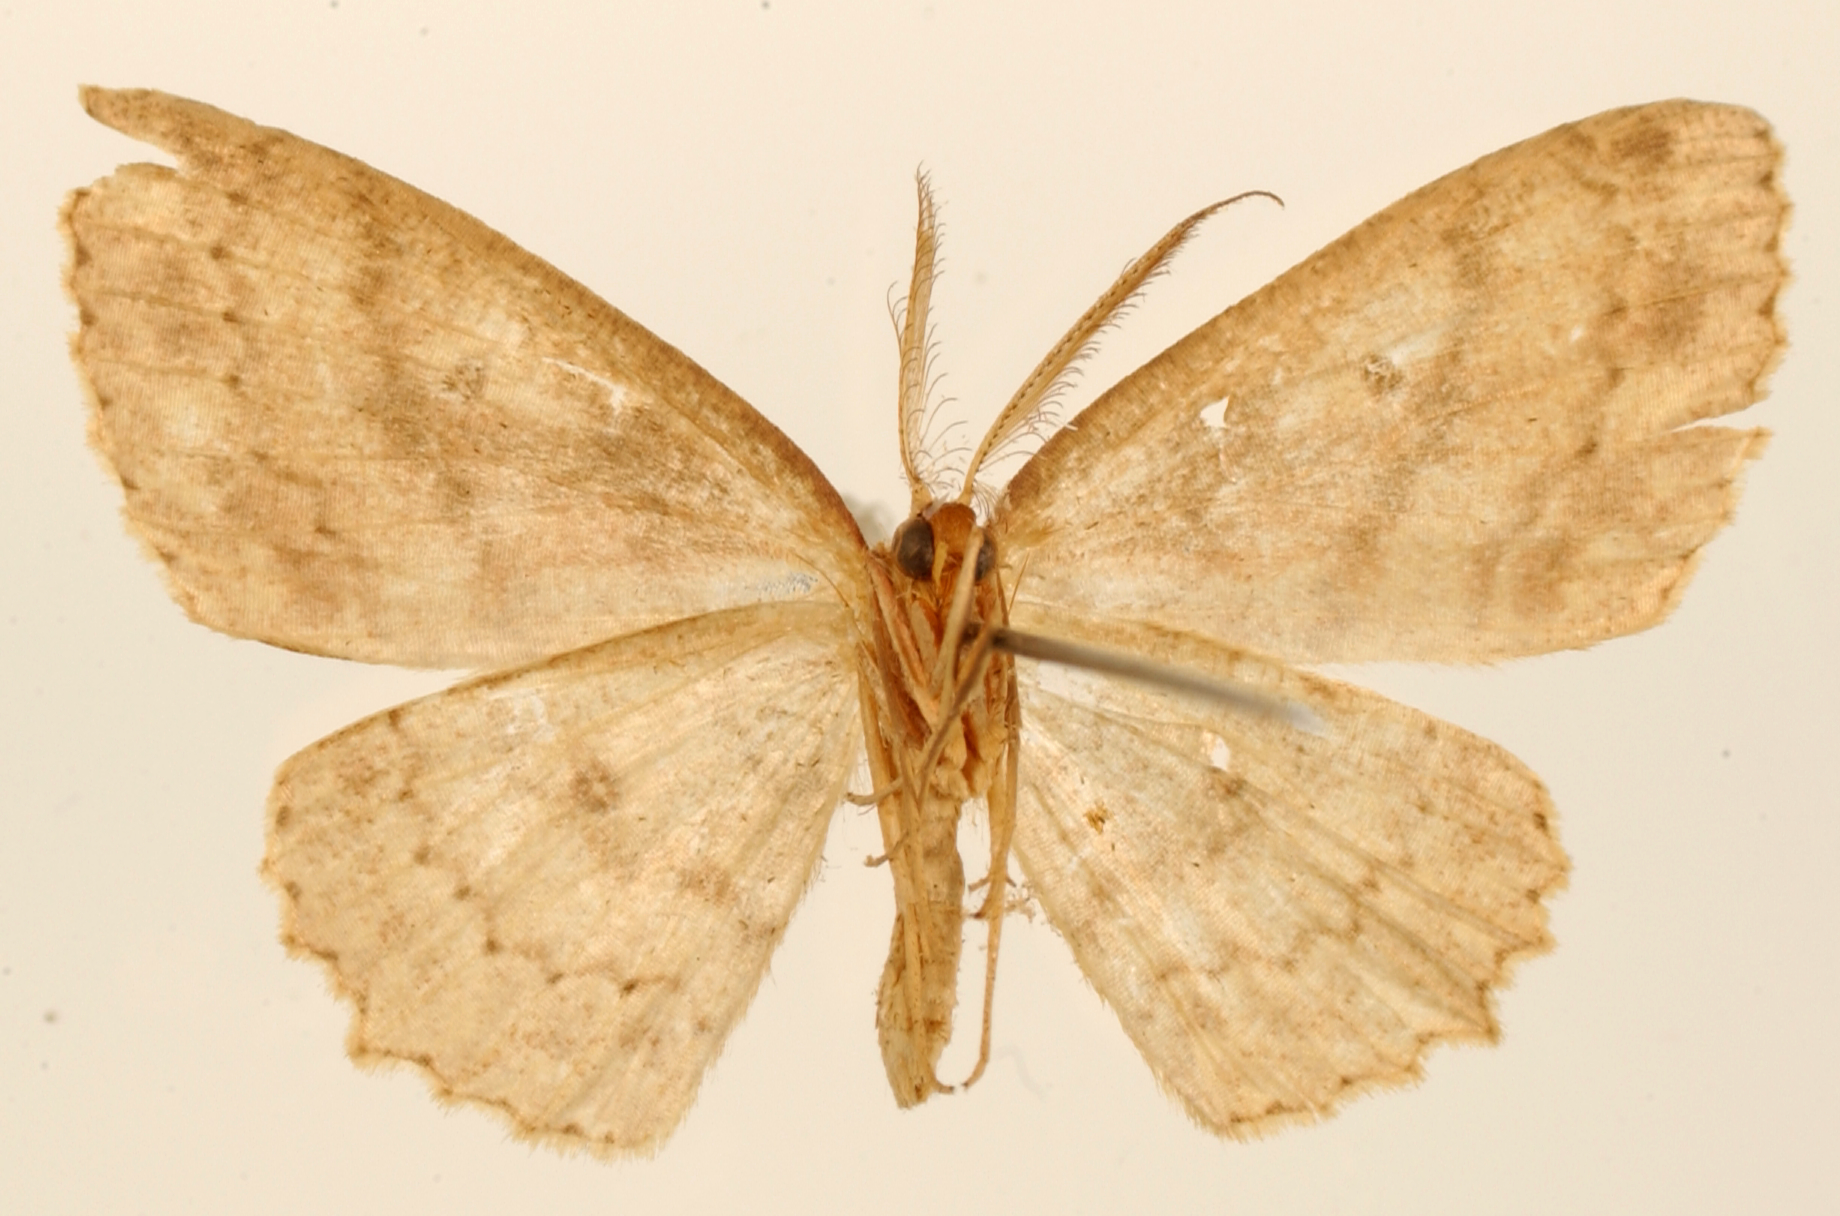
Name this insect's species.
Anisodes sordida
